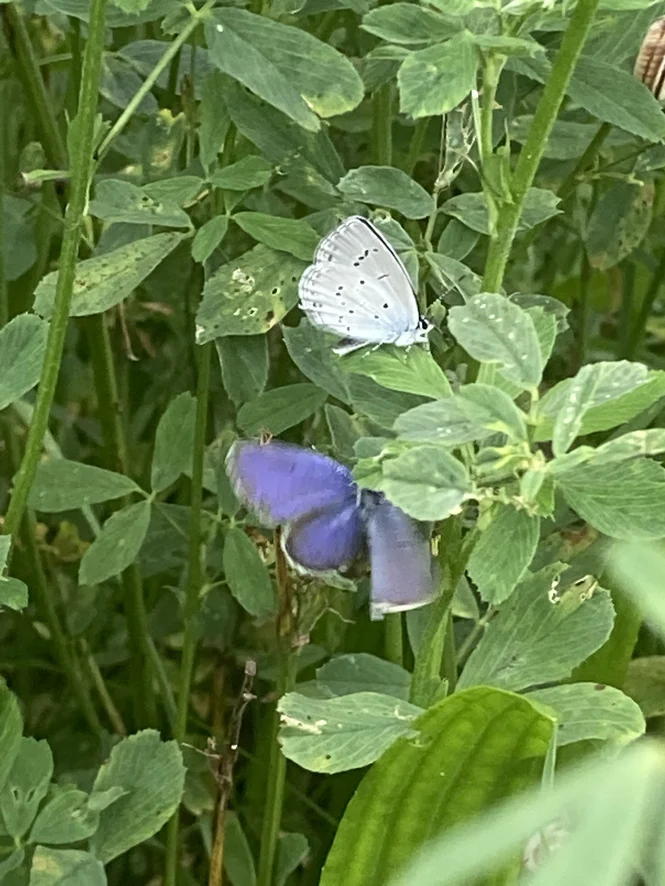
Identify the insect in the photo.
Cupido decolorata (also Elkalyce decolorata)
